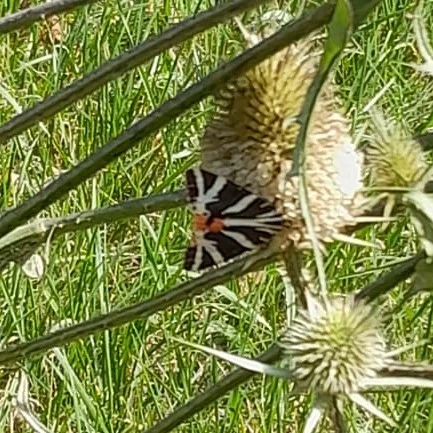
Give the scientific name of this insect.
Euplagia quadripunctaria
